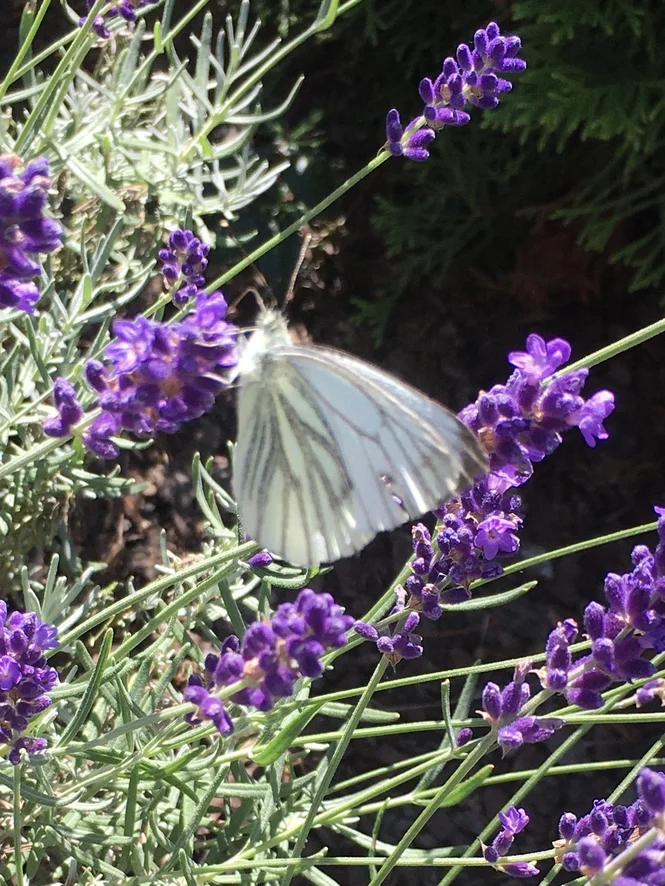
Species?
Pieris napi
